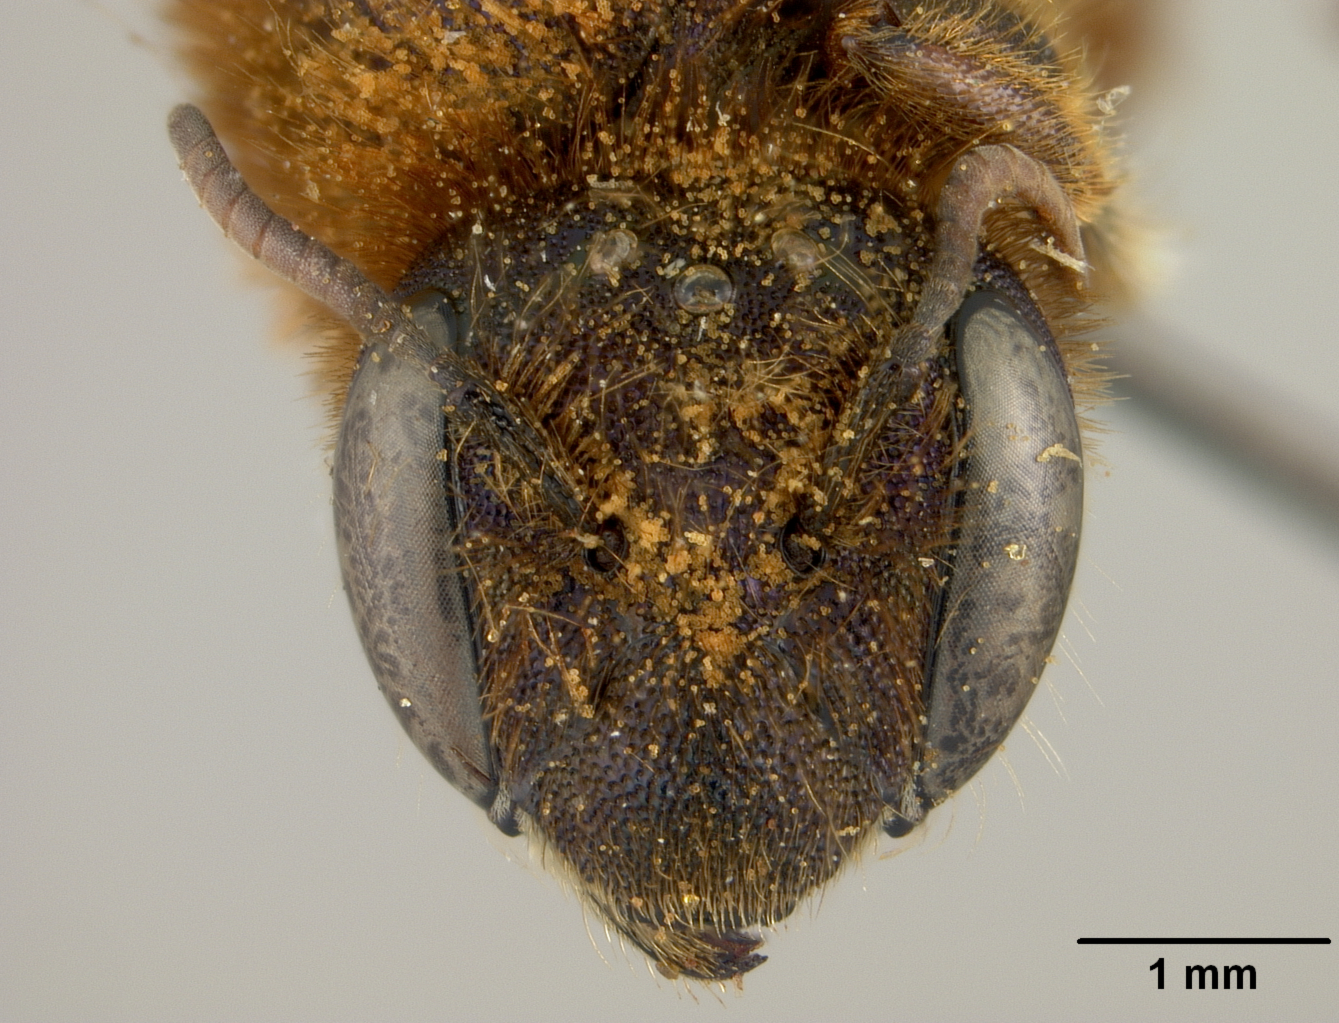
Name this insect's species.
Osmia jacoti
